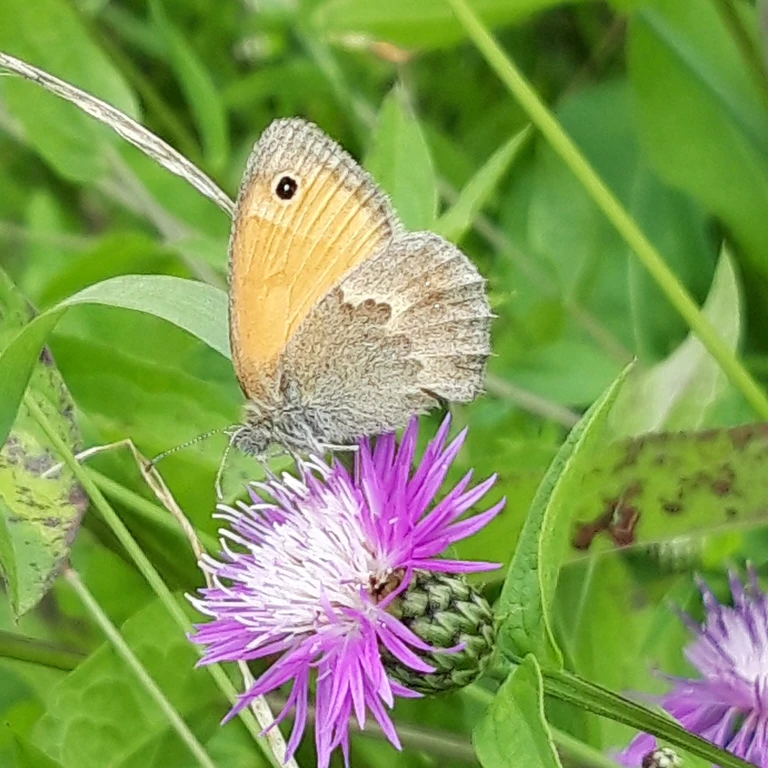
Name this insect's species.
Coenonympha pamphilus
